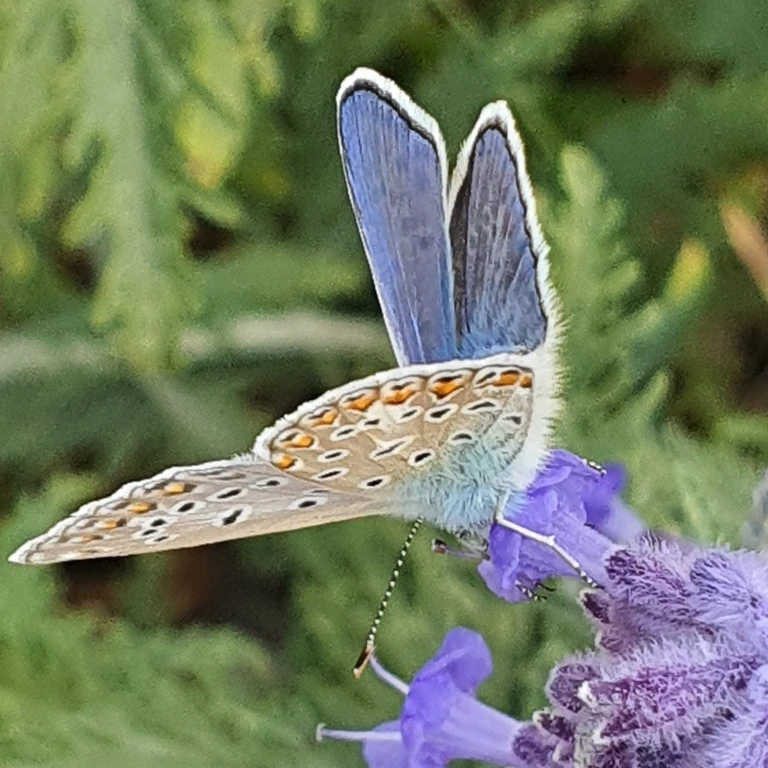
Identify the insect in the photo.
Polyommatus icarus
